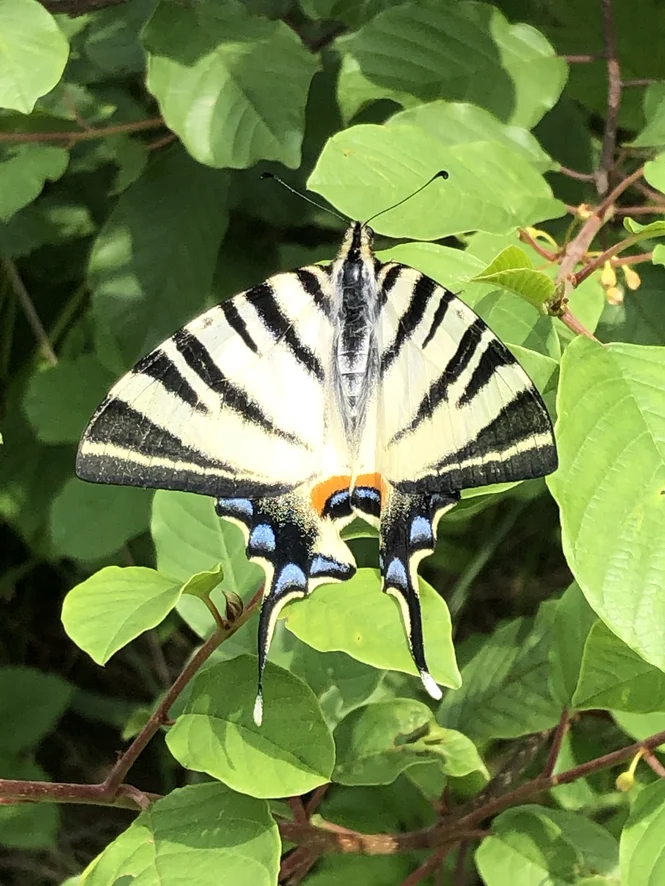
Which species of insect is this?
Iphiclides podalirius
